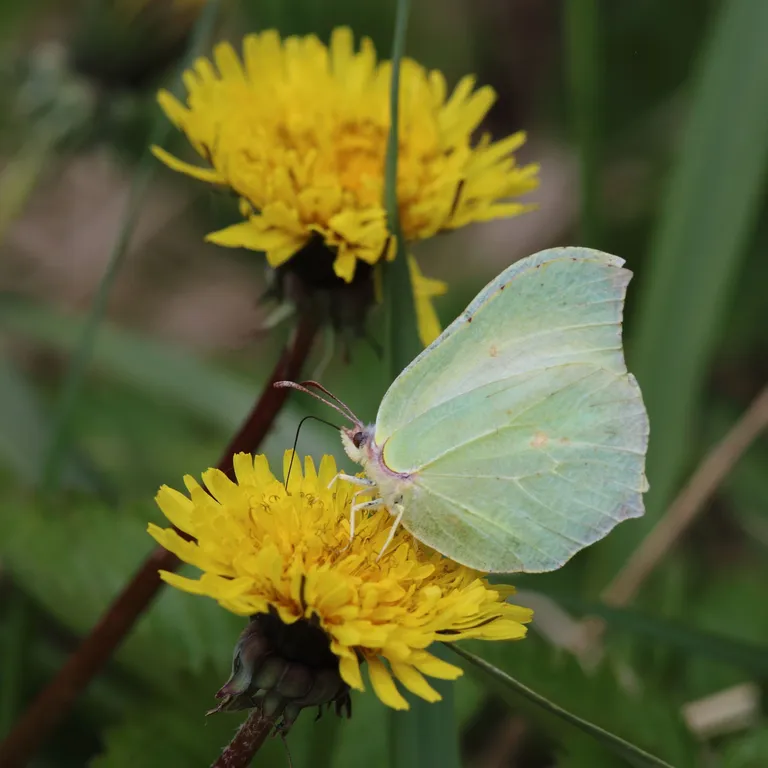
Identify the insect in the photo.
Gonepteryx rhamni
